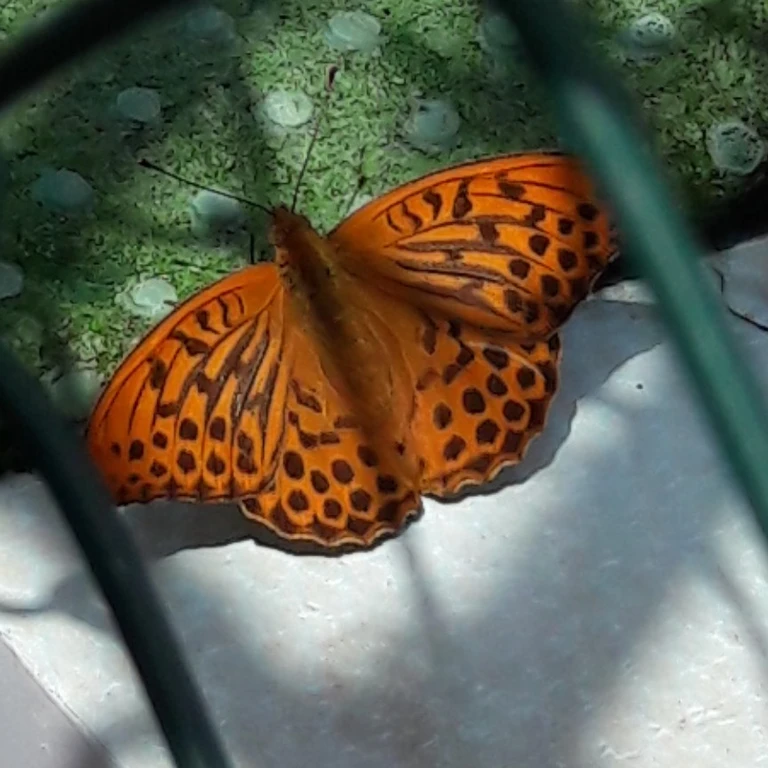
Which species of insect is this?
Argynnis paphia
